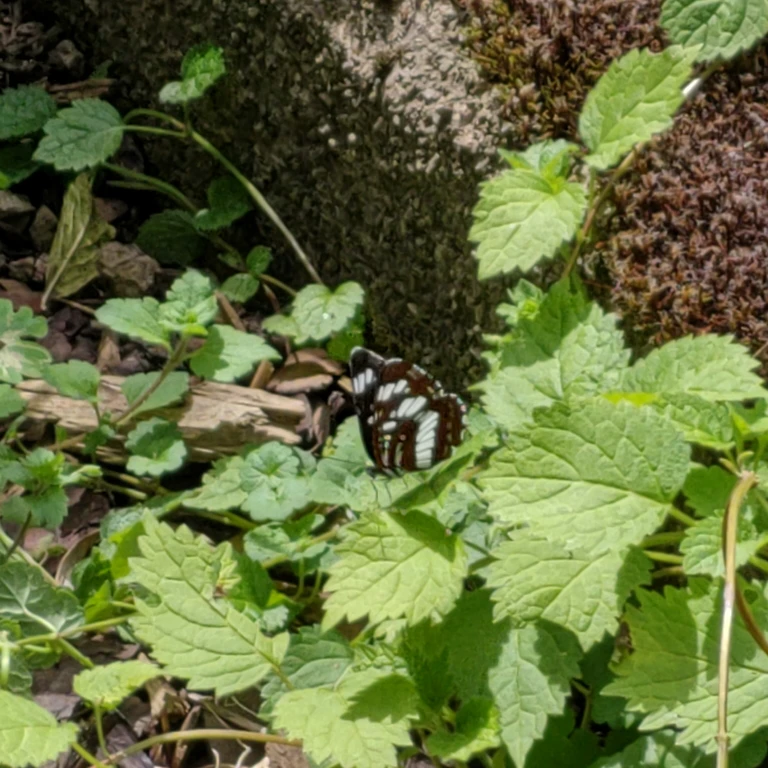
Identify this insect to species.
Neptis rivularis
